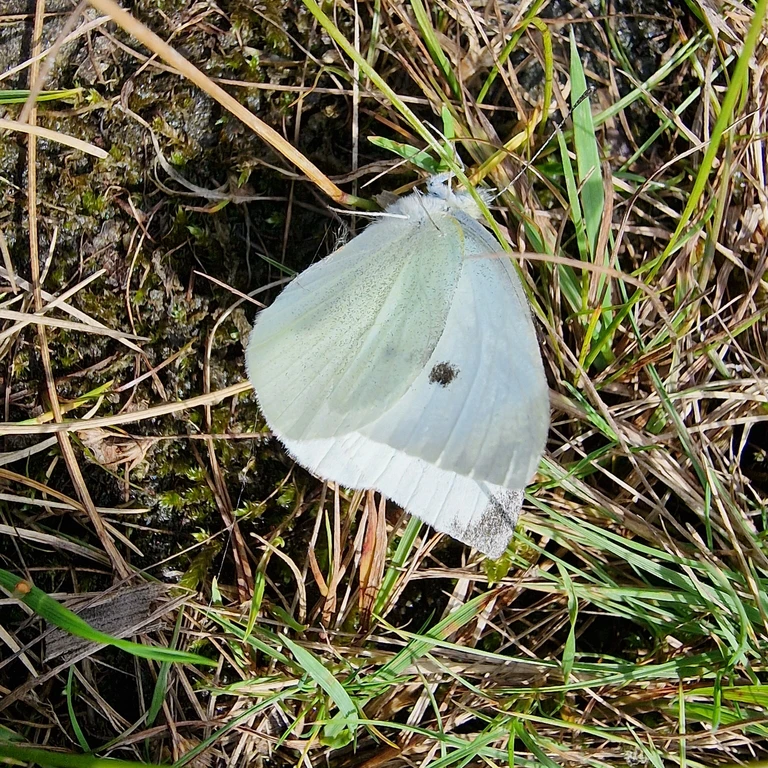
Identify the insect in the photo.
Pieris rapae
